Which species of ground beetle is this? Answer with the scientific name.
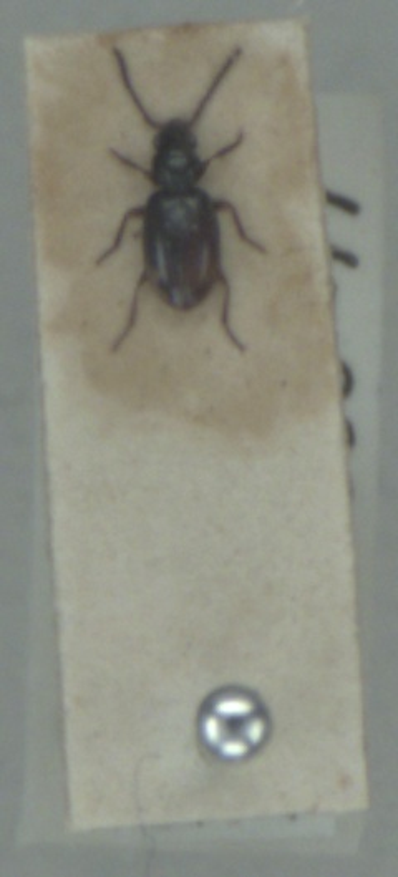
Bembidion doris
